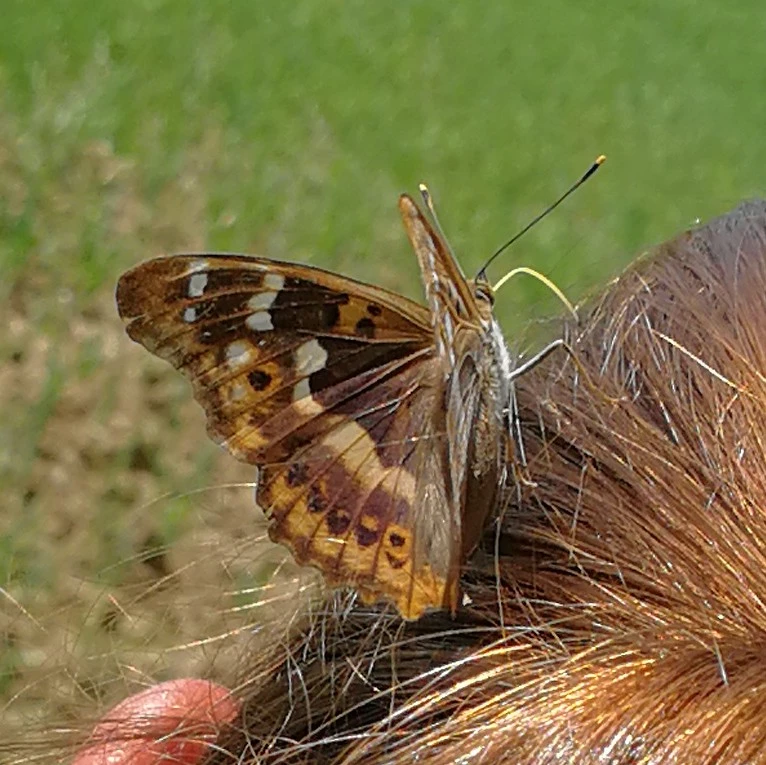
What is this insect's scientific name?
Apatura ilia
